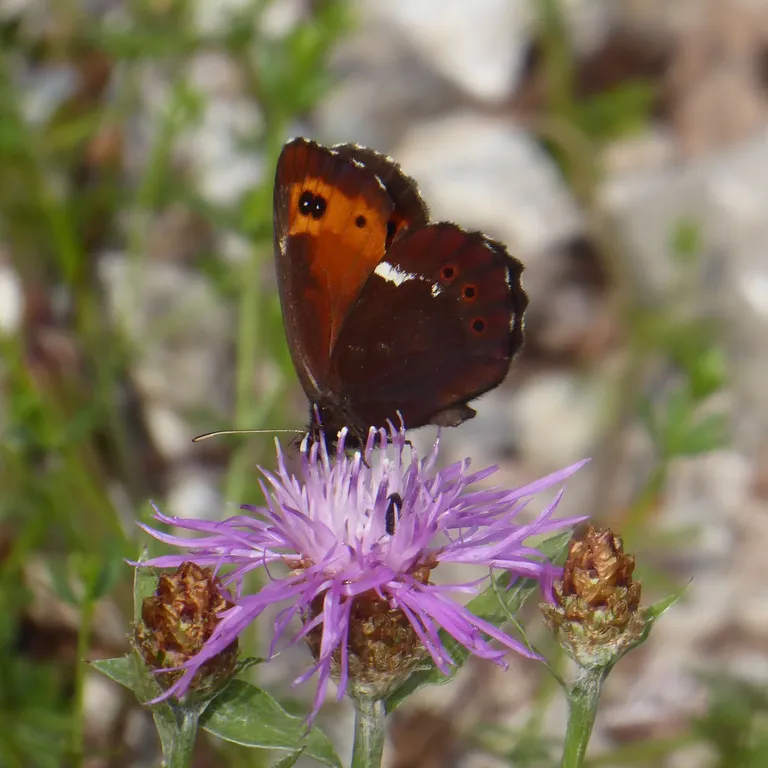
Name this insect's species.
Erebia ligea
